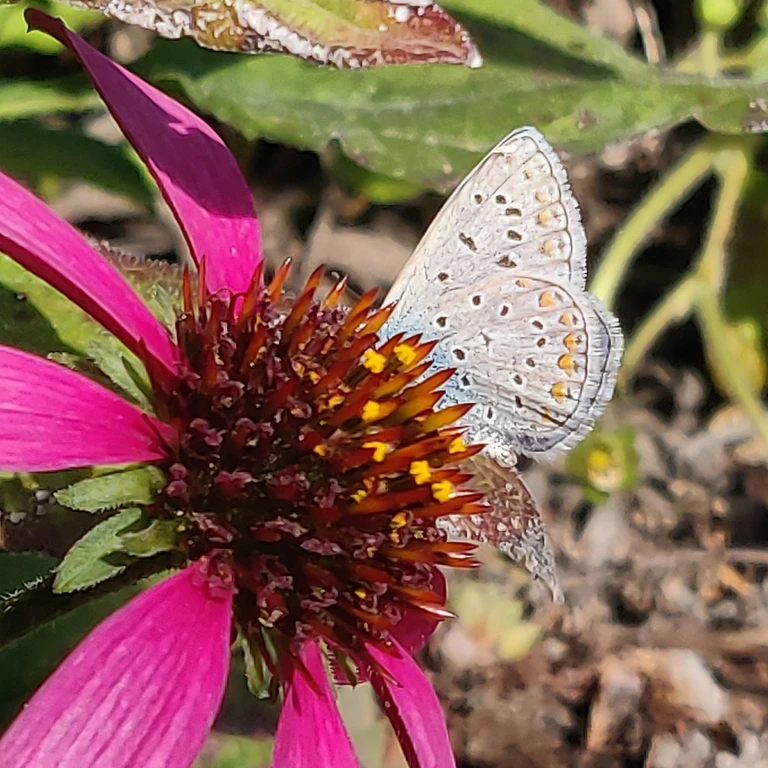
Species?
Polyommatus icarus
